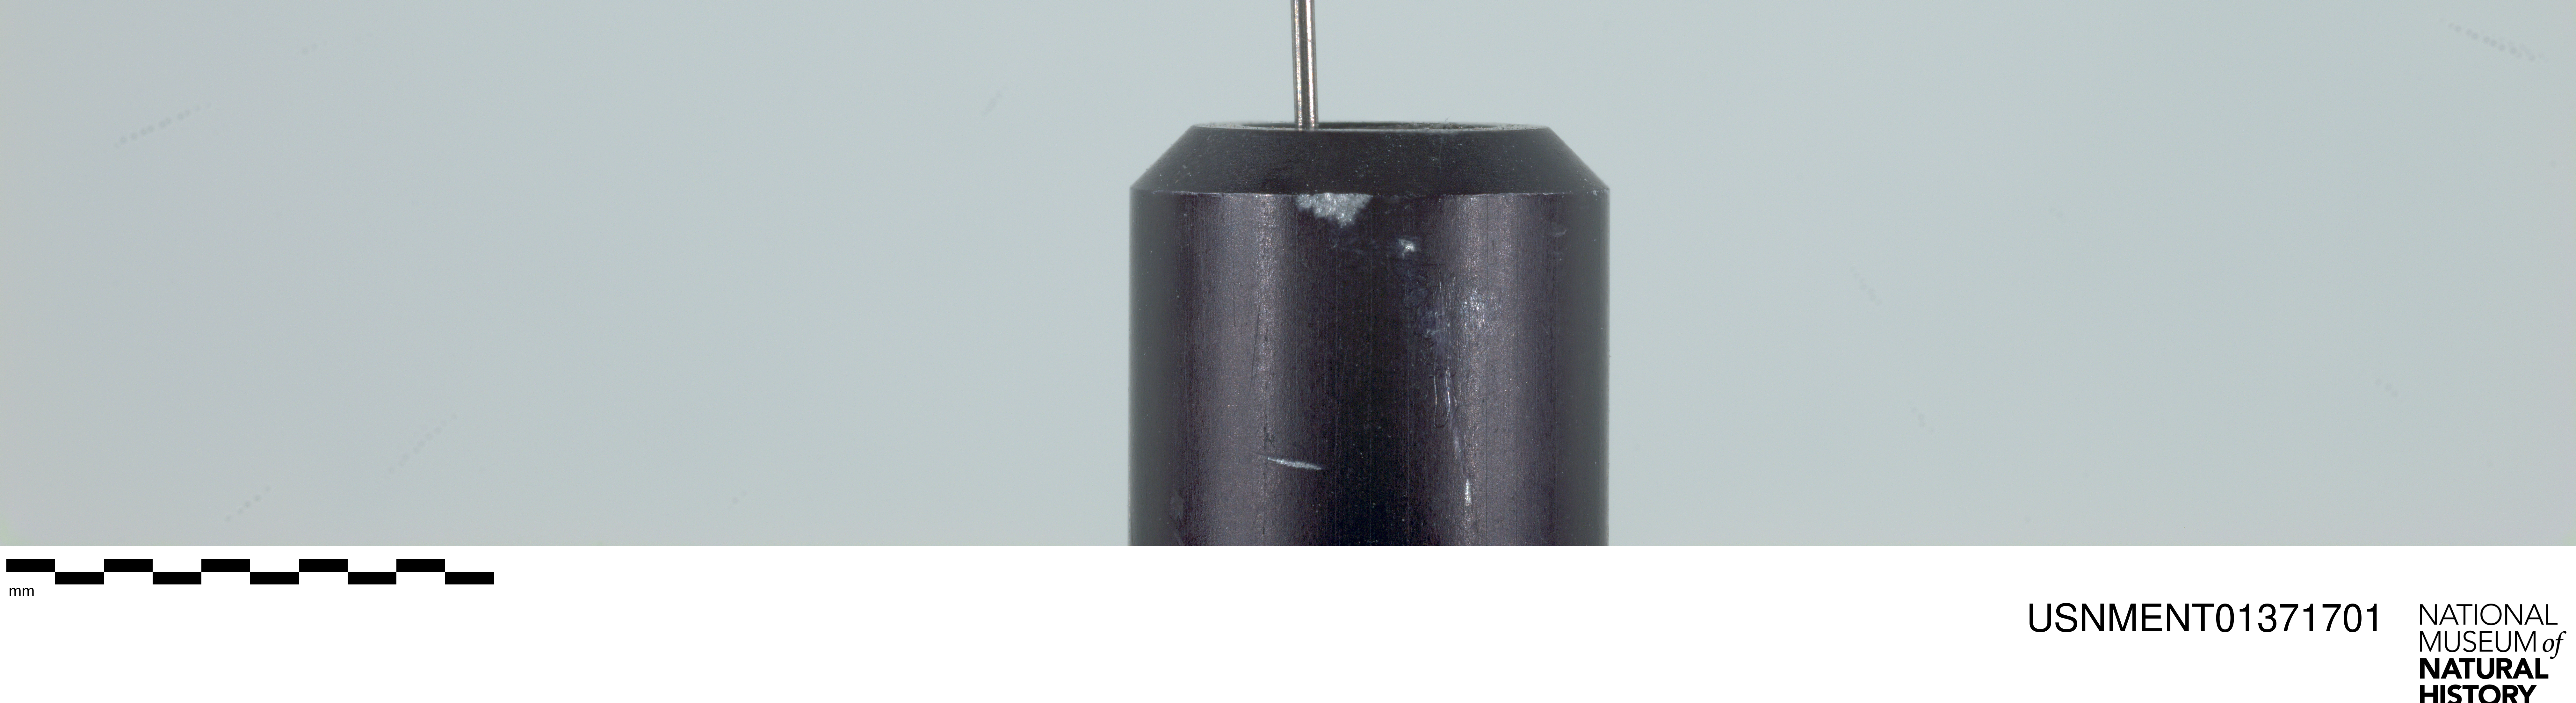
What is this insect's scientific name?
Trichophthalma niveibarbis
